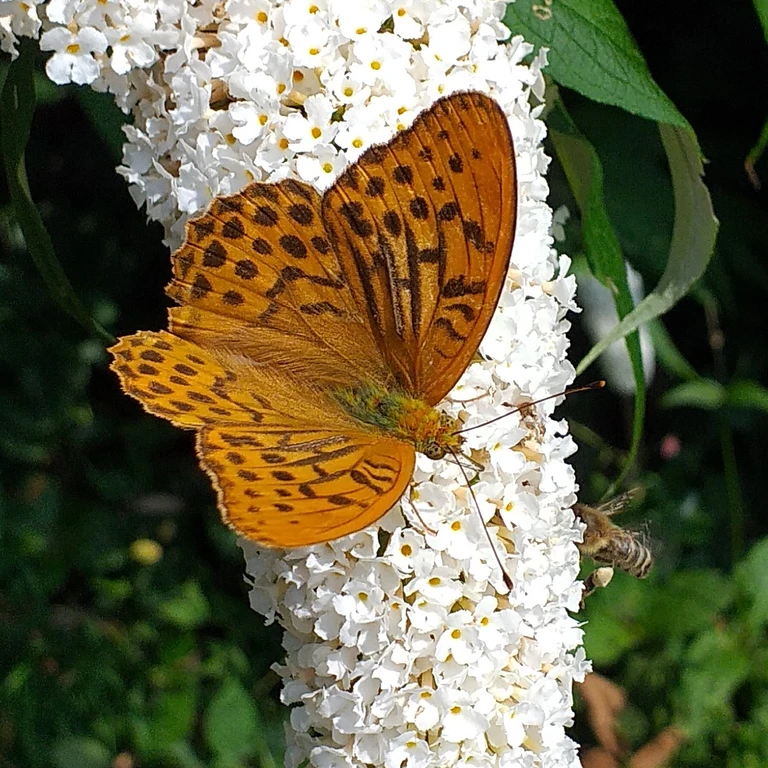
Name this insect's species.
Argynnis paphia
